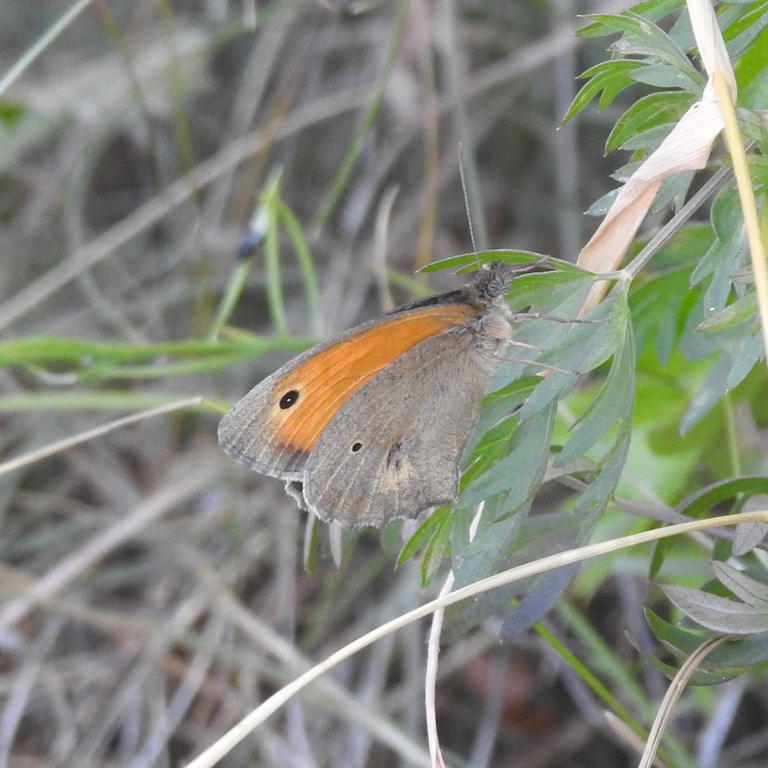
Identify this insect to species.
Maniola jurtina
